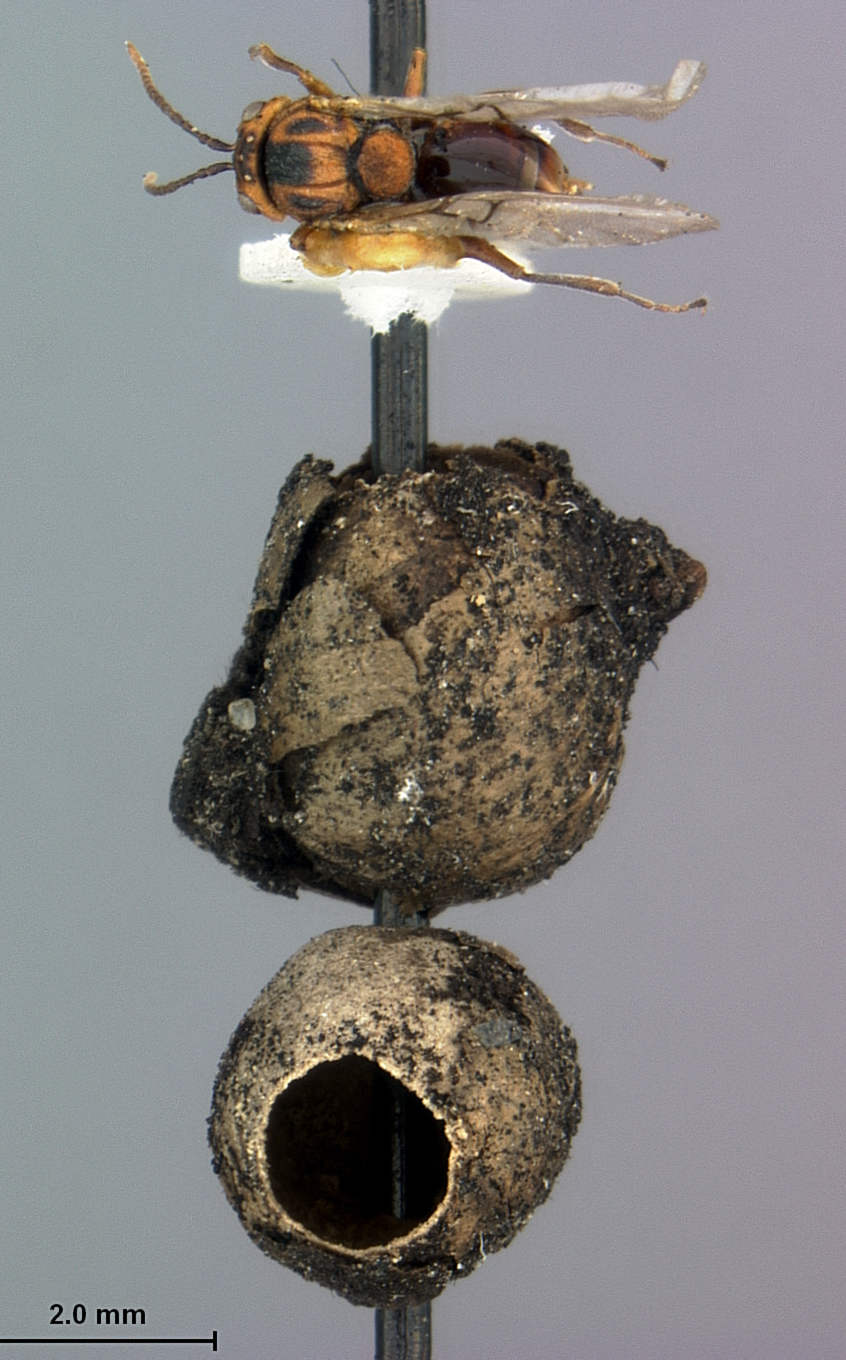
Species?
Callirhytis balanopsis
